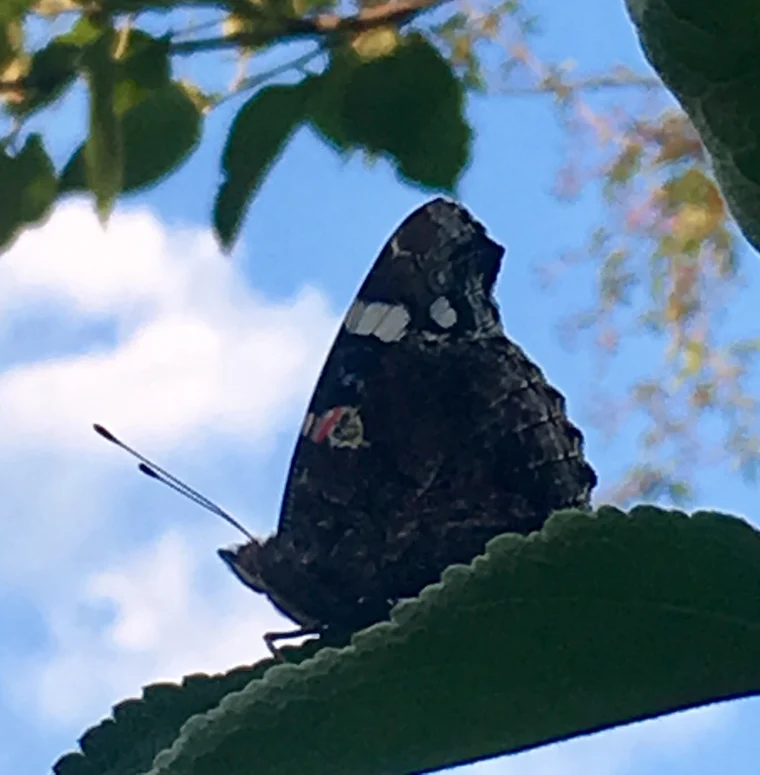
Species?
Vanessa atalanta
